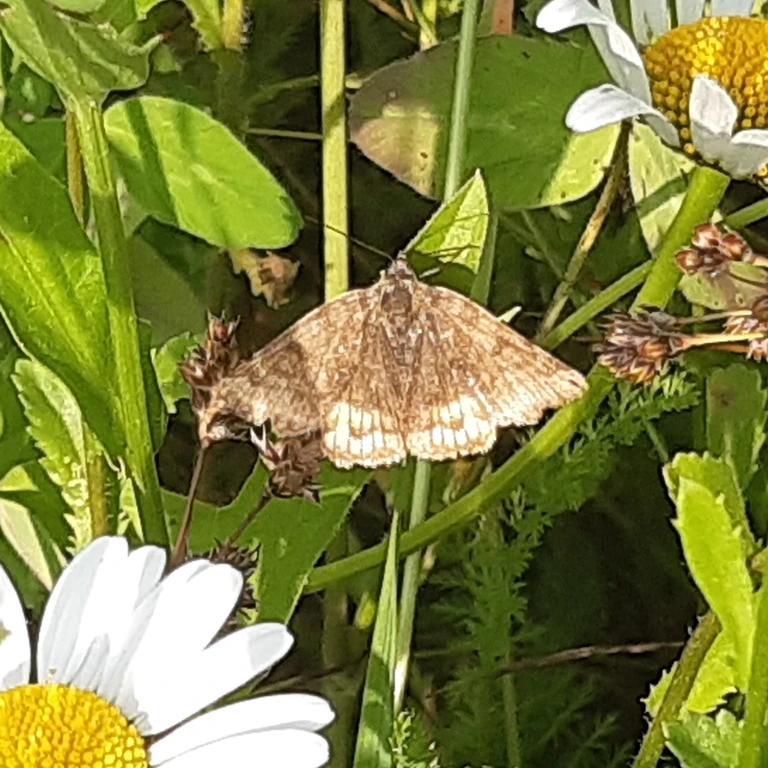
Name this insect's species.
Euclidia glyphica
